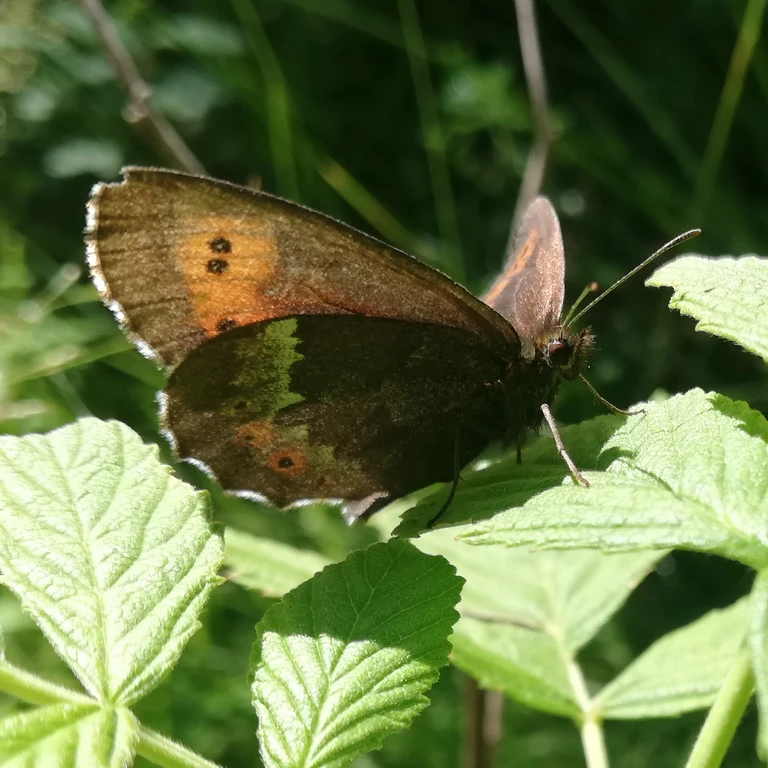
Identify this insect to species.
Erebia euryale
